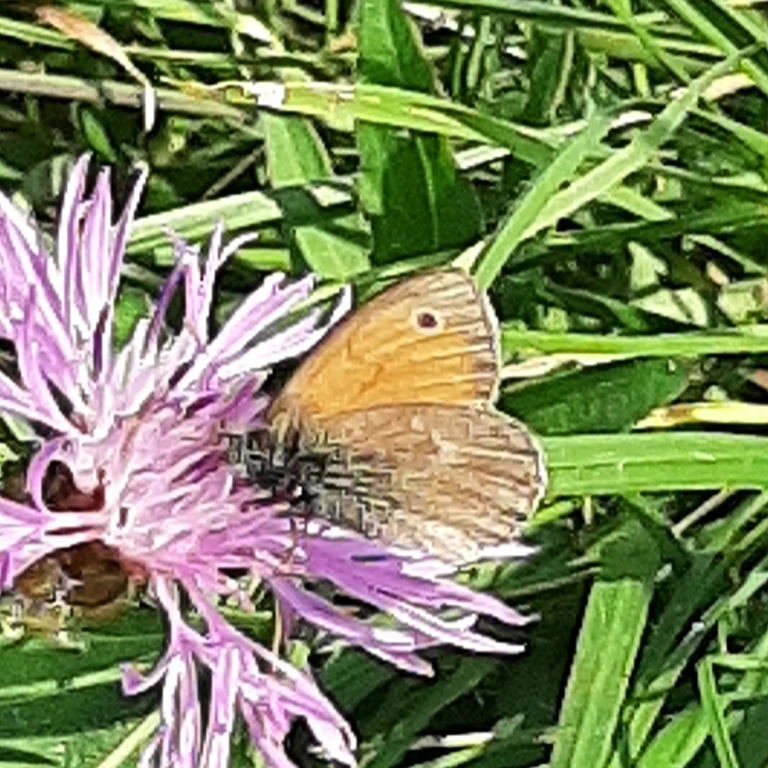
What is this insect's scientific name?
Coenonympha pamphilus
